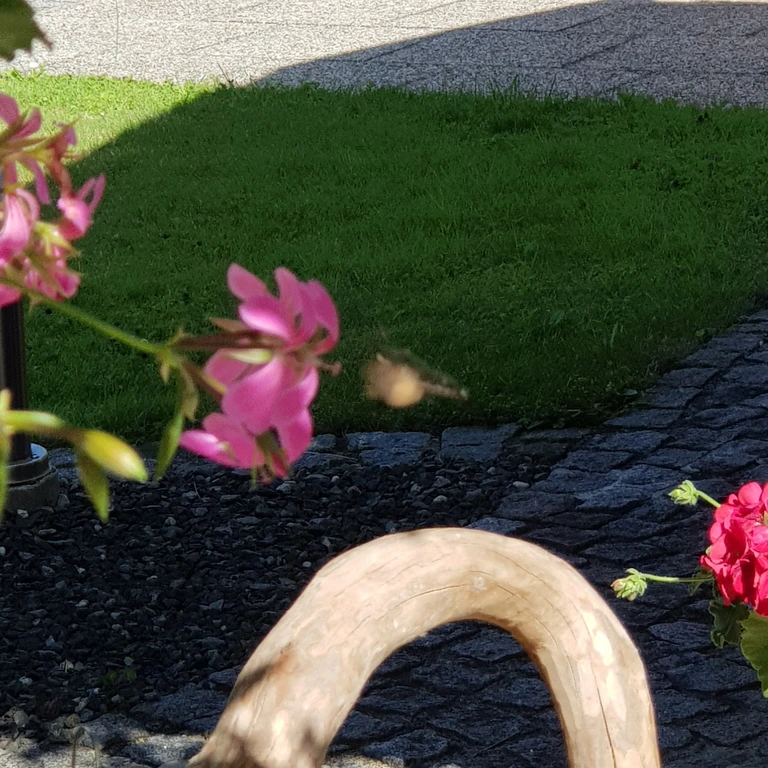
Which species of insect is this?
Macroglossum stellatarum
